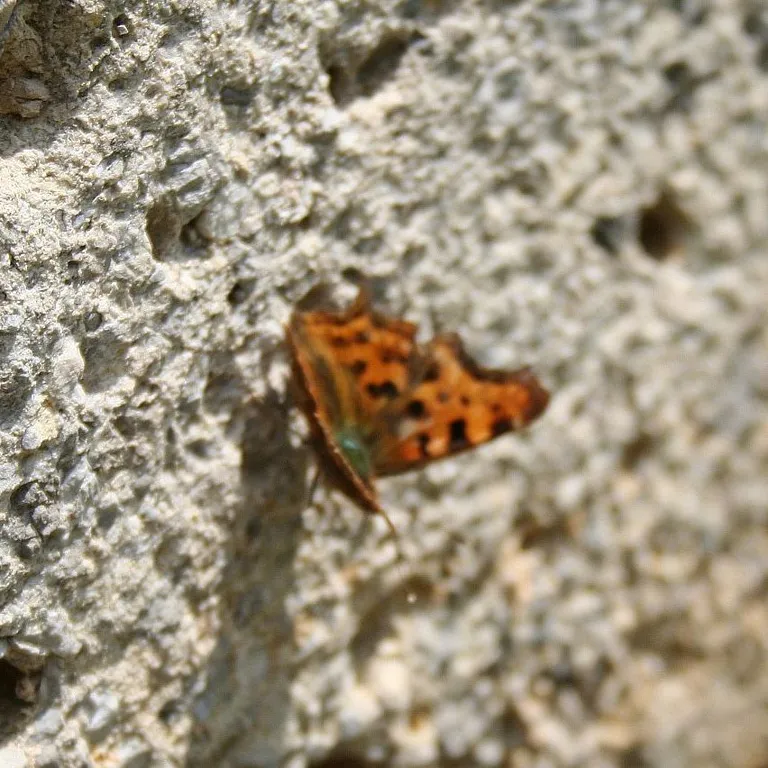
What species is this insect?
Polygonia c-album
